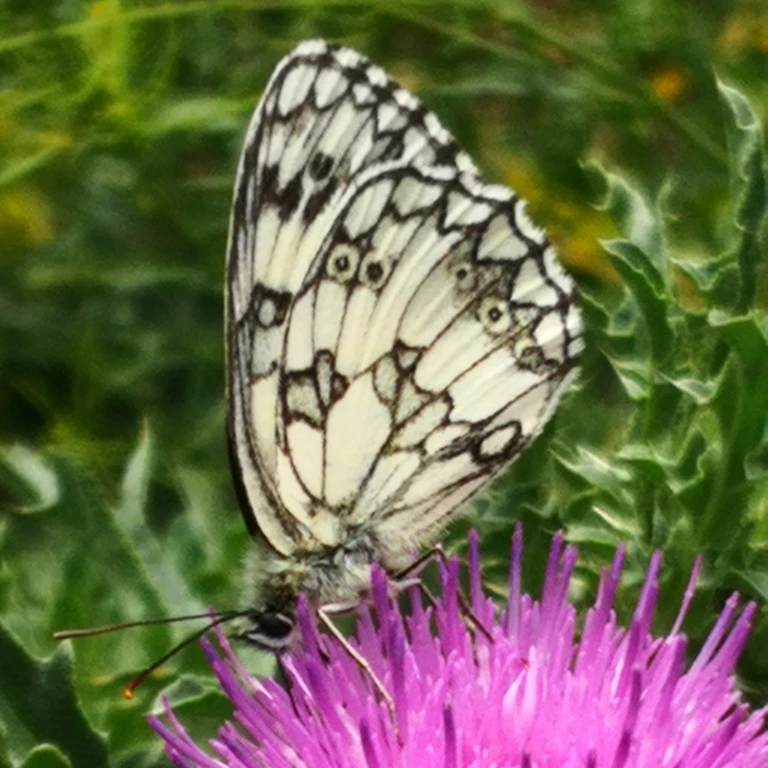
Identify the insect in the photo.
Melanargia galathea
